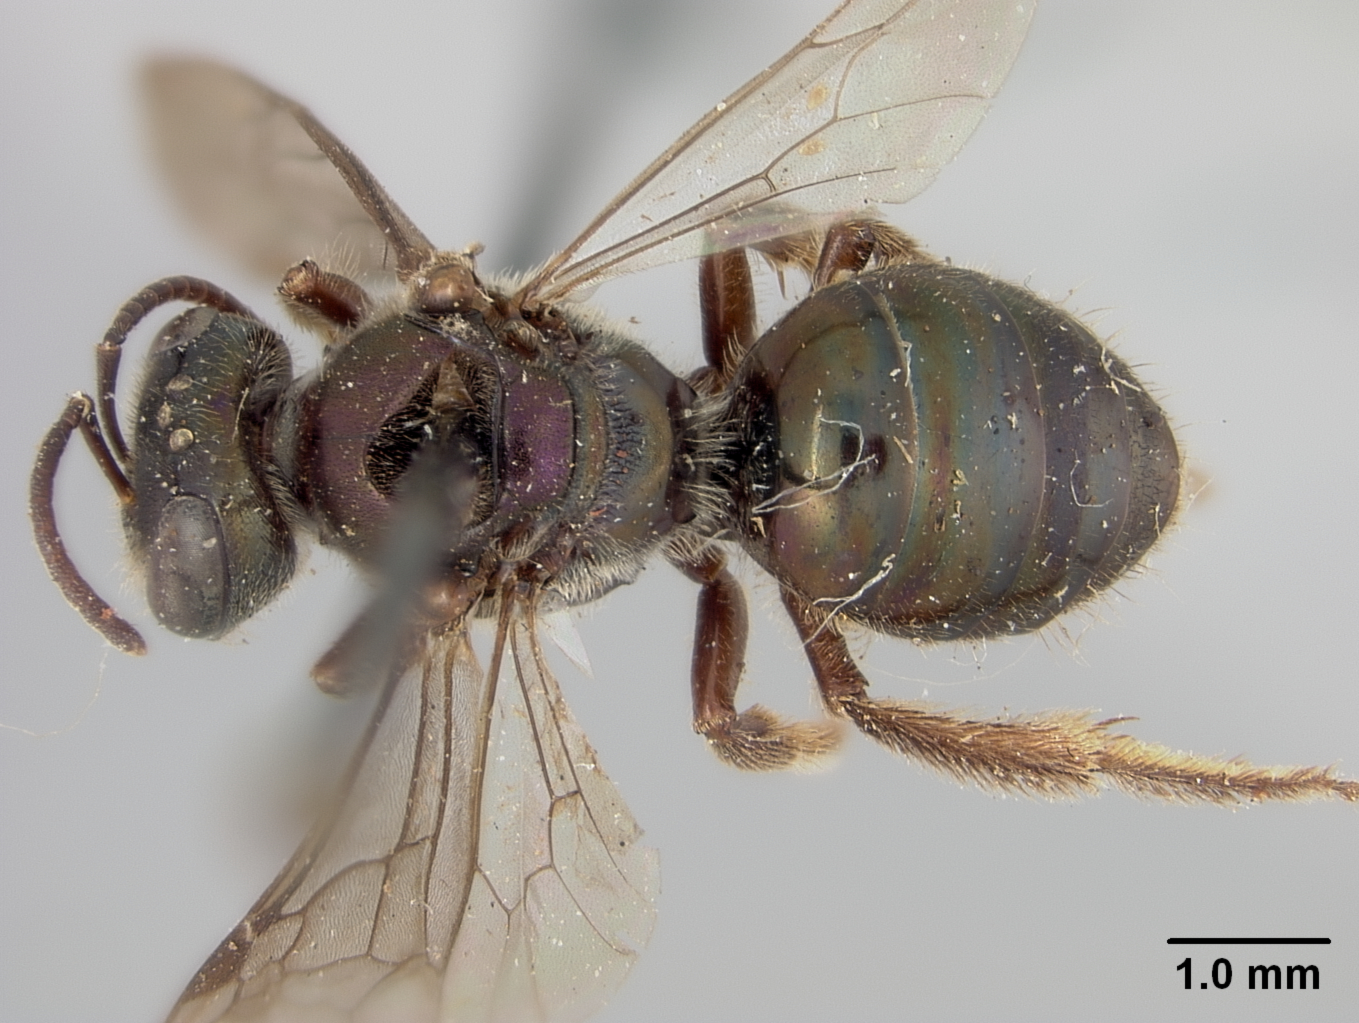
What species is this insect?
Halictus saffordi
